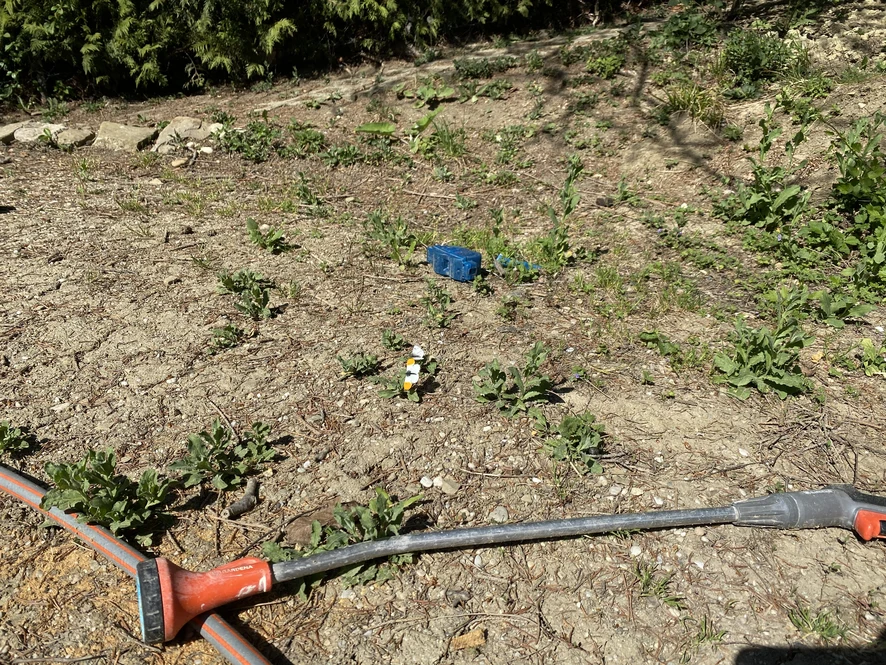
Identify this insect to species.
Anthocharis cardamines
